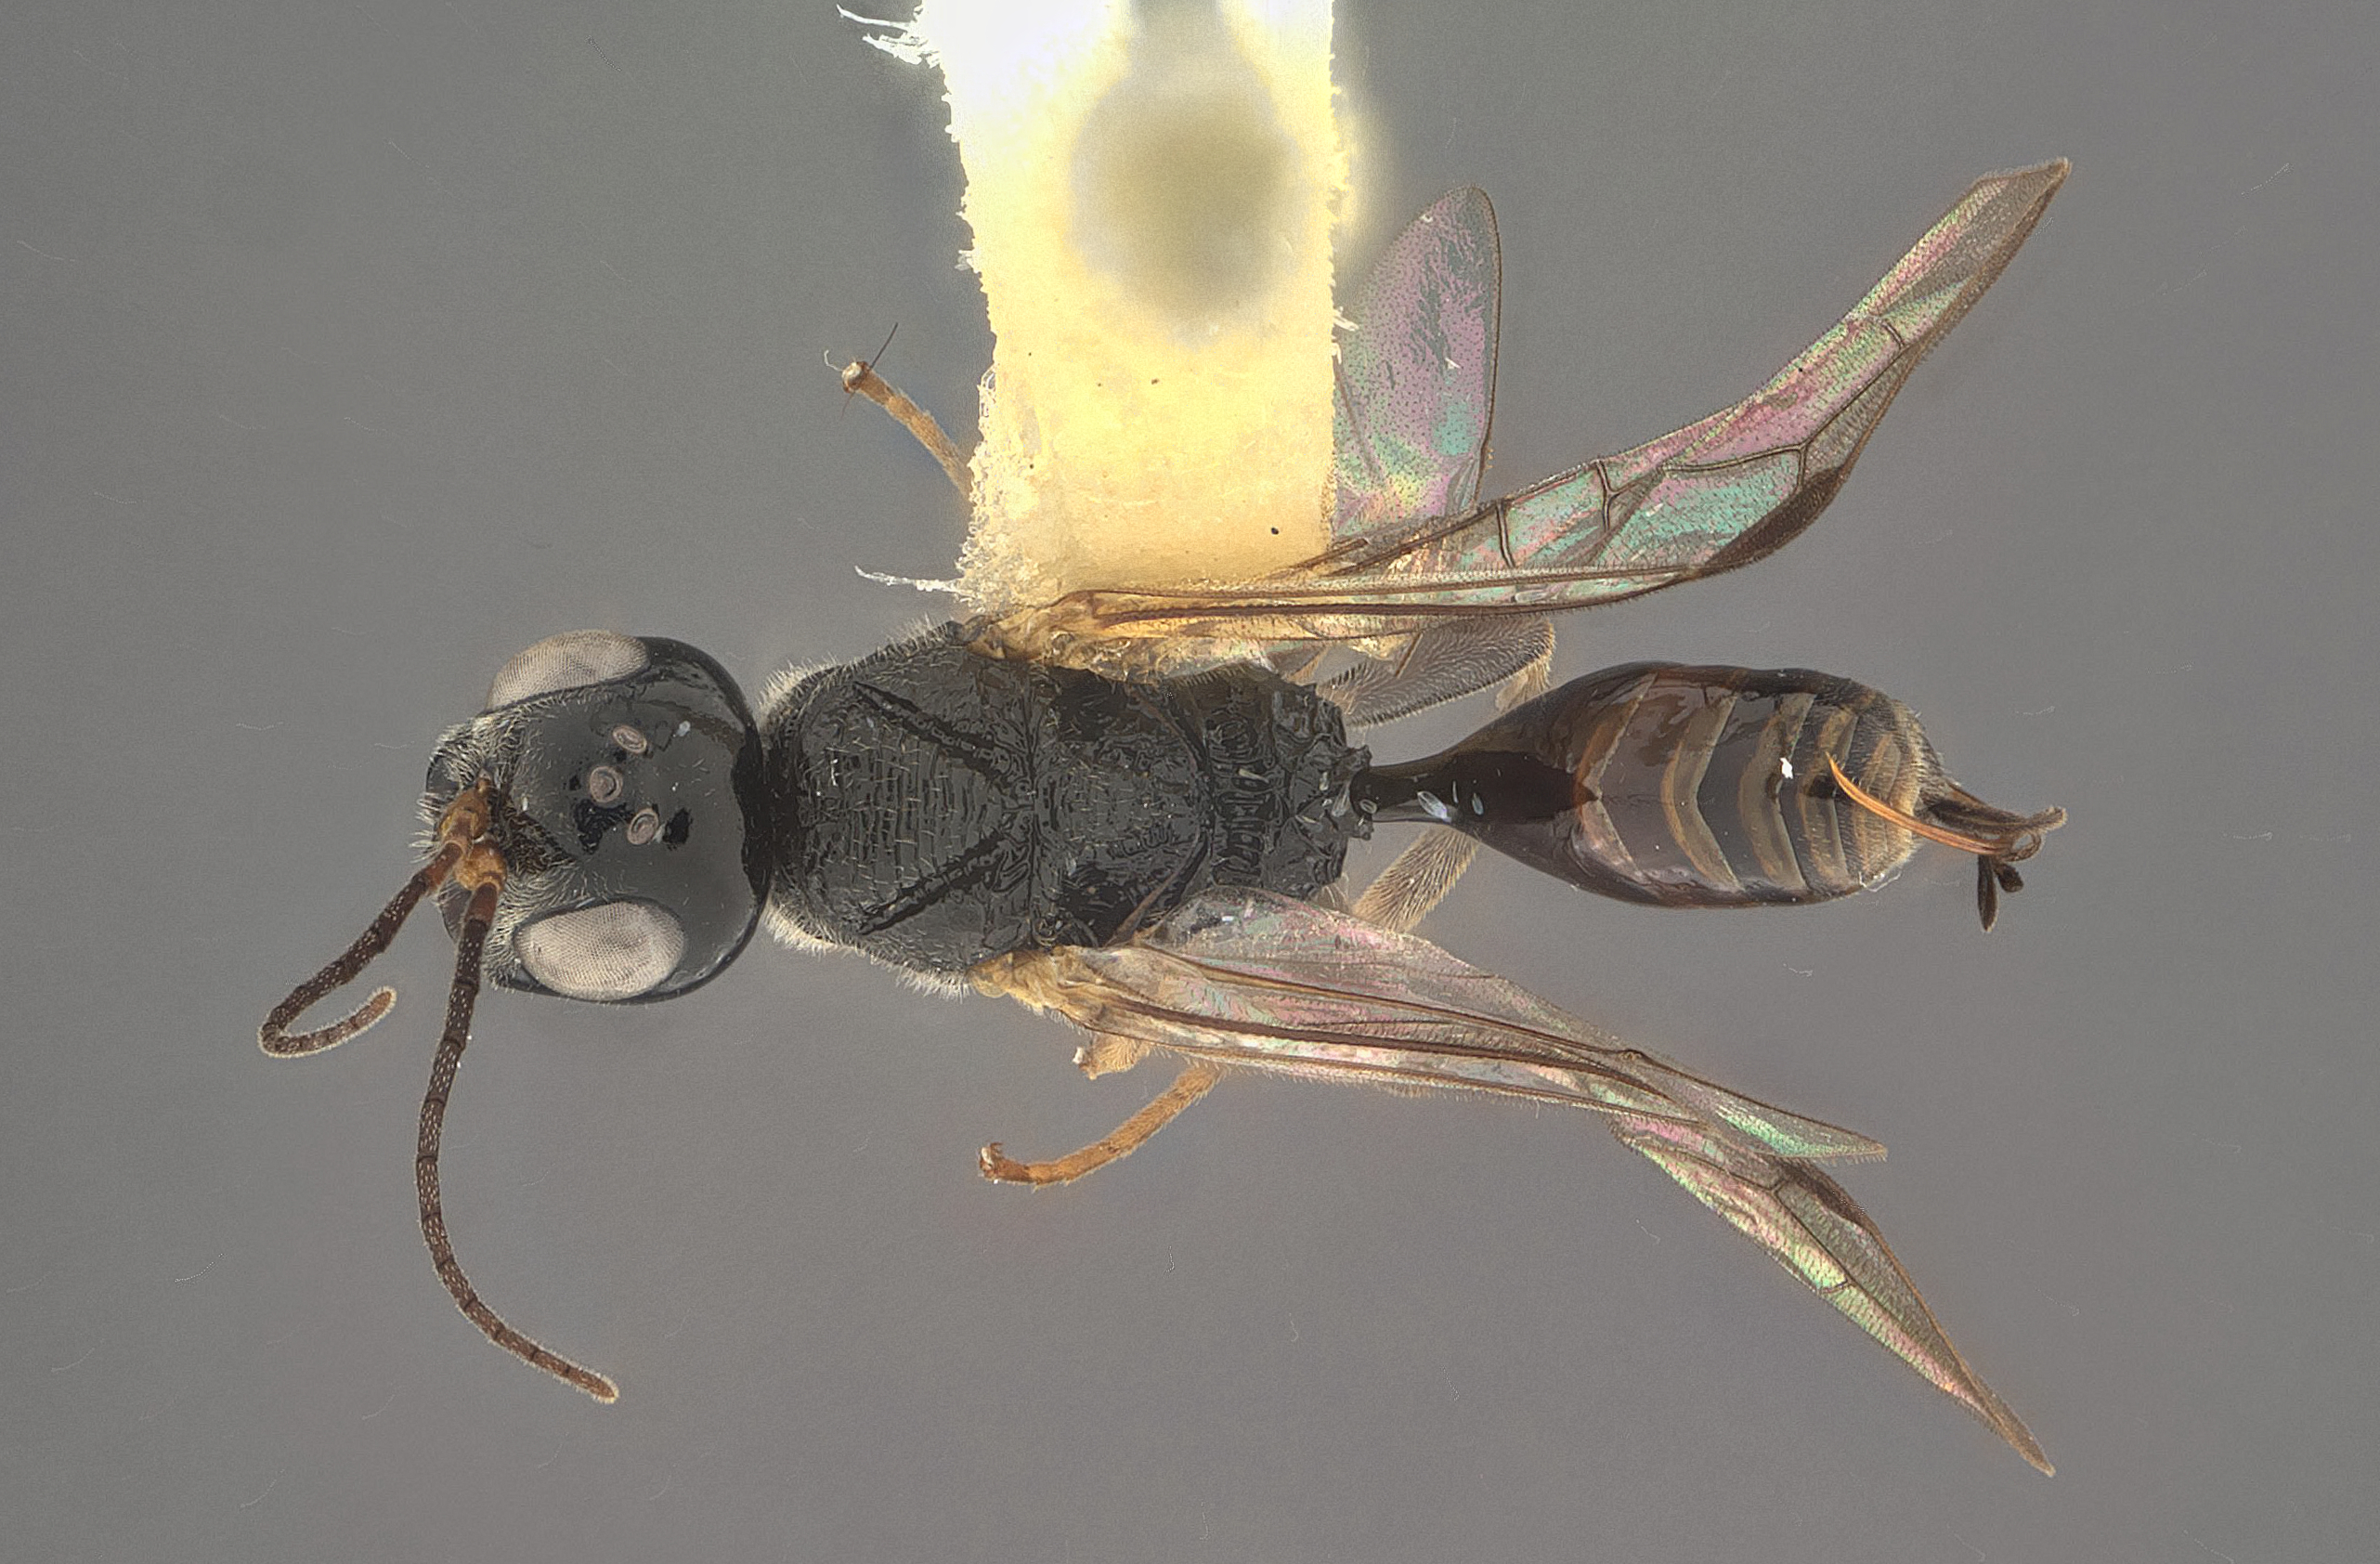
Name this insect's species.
Aulacus schiffi
